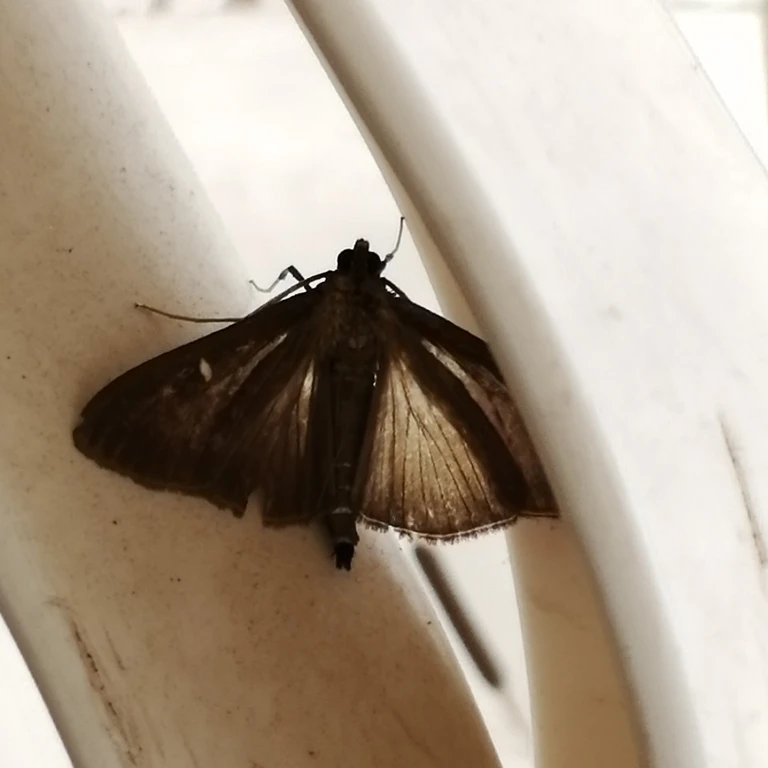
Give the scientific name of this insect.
Cydalima perspectalis
